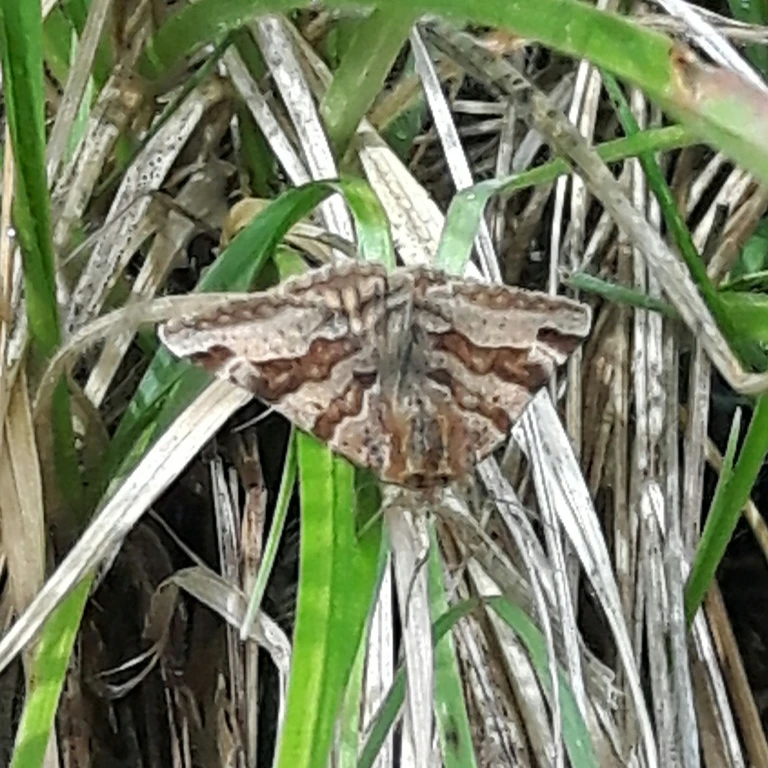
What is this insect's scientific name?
Euclidia glyphica
